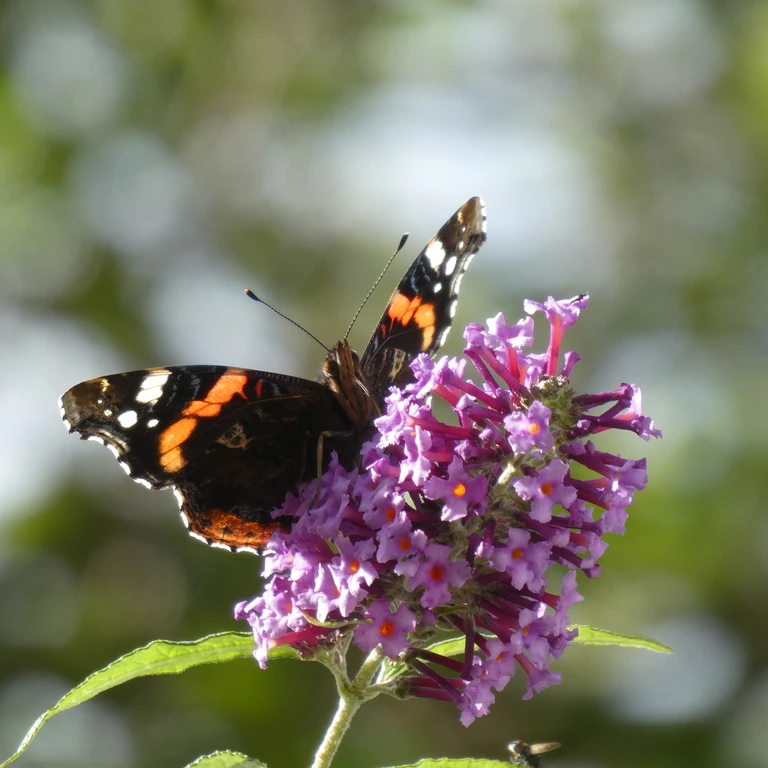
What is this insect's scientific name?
Vanessa atalanta
